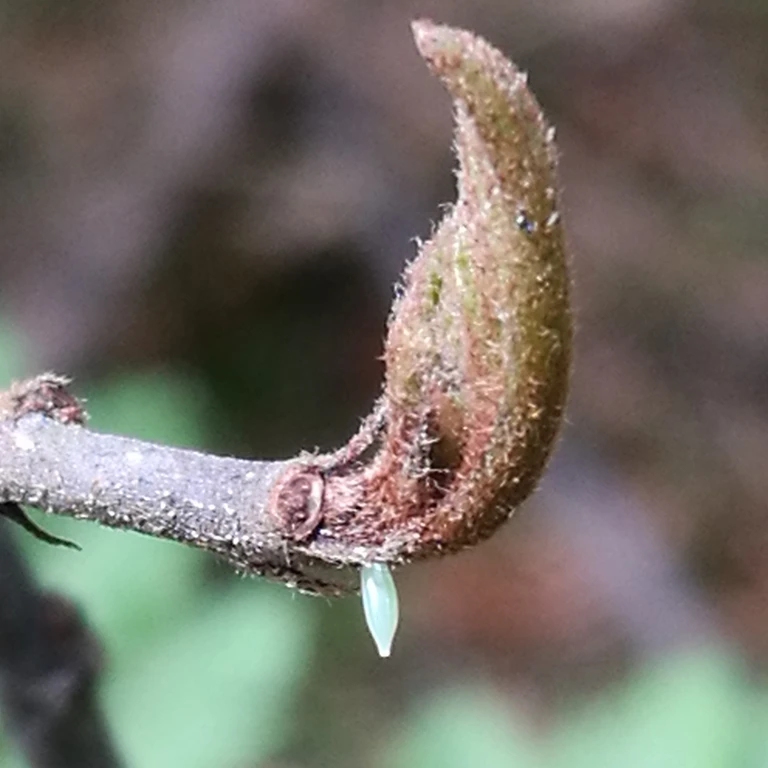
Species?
Gonepteryx rhamni
